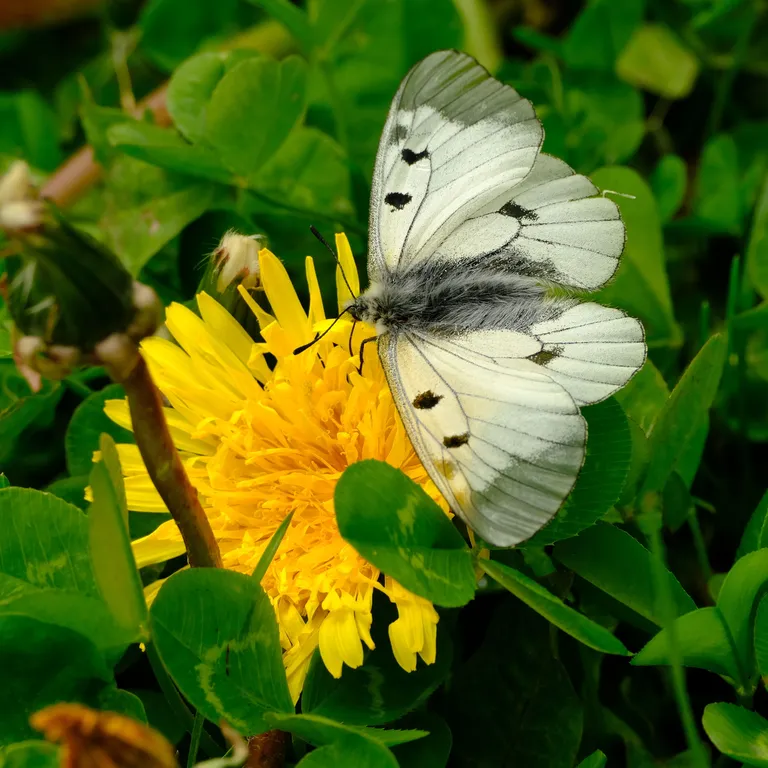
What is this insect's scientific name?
Parnassius mnemosyne
